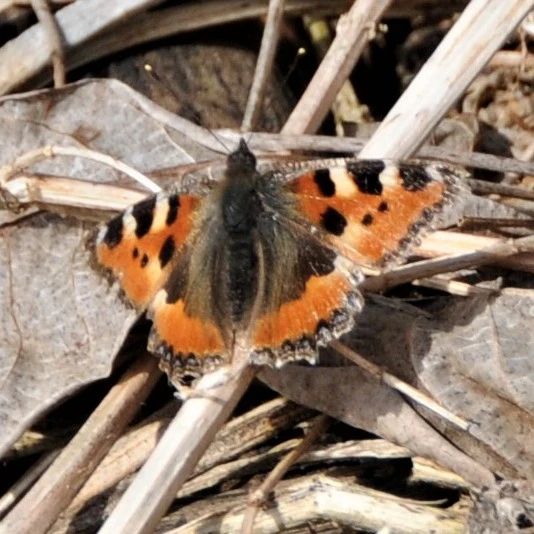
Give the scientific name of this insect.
Aglais urticae
